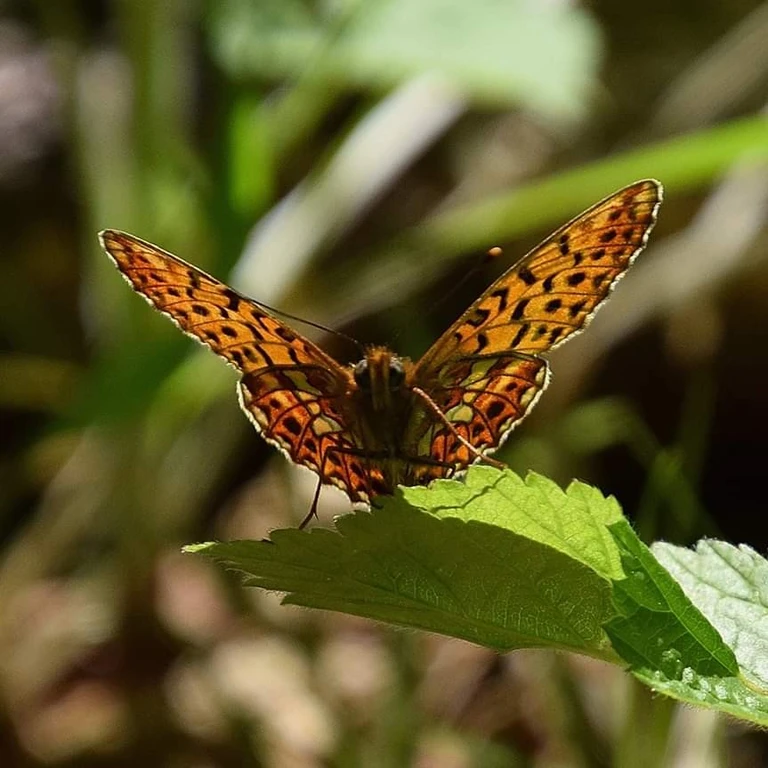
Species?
Boloria euphrosyne (also Clossiana euphrosyne)
